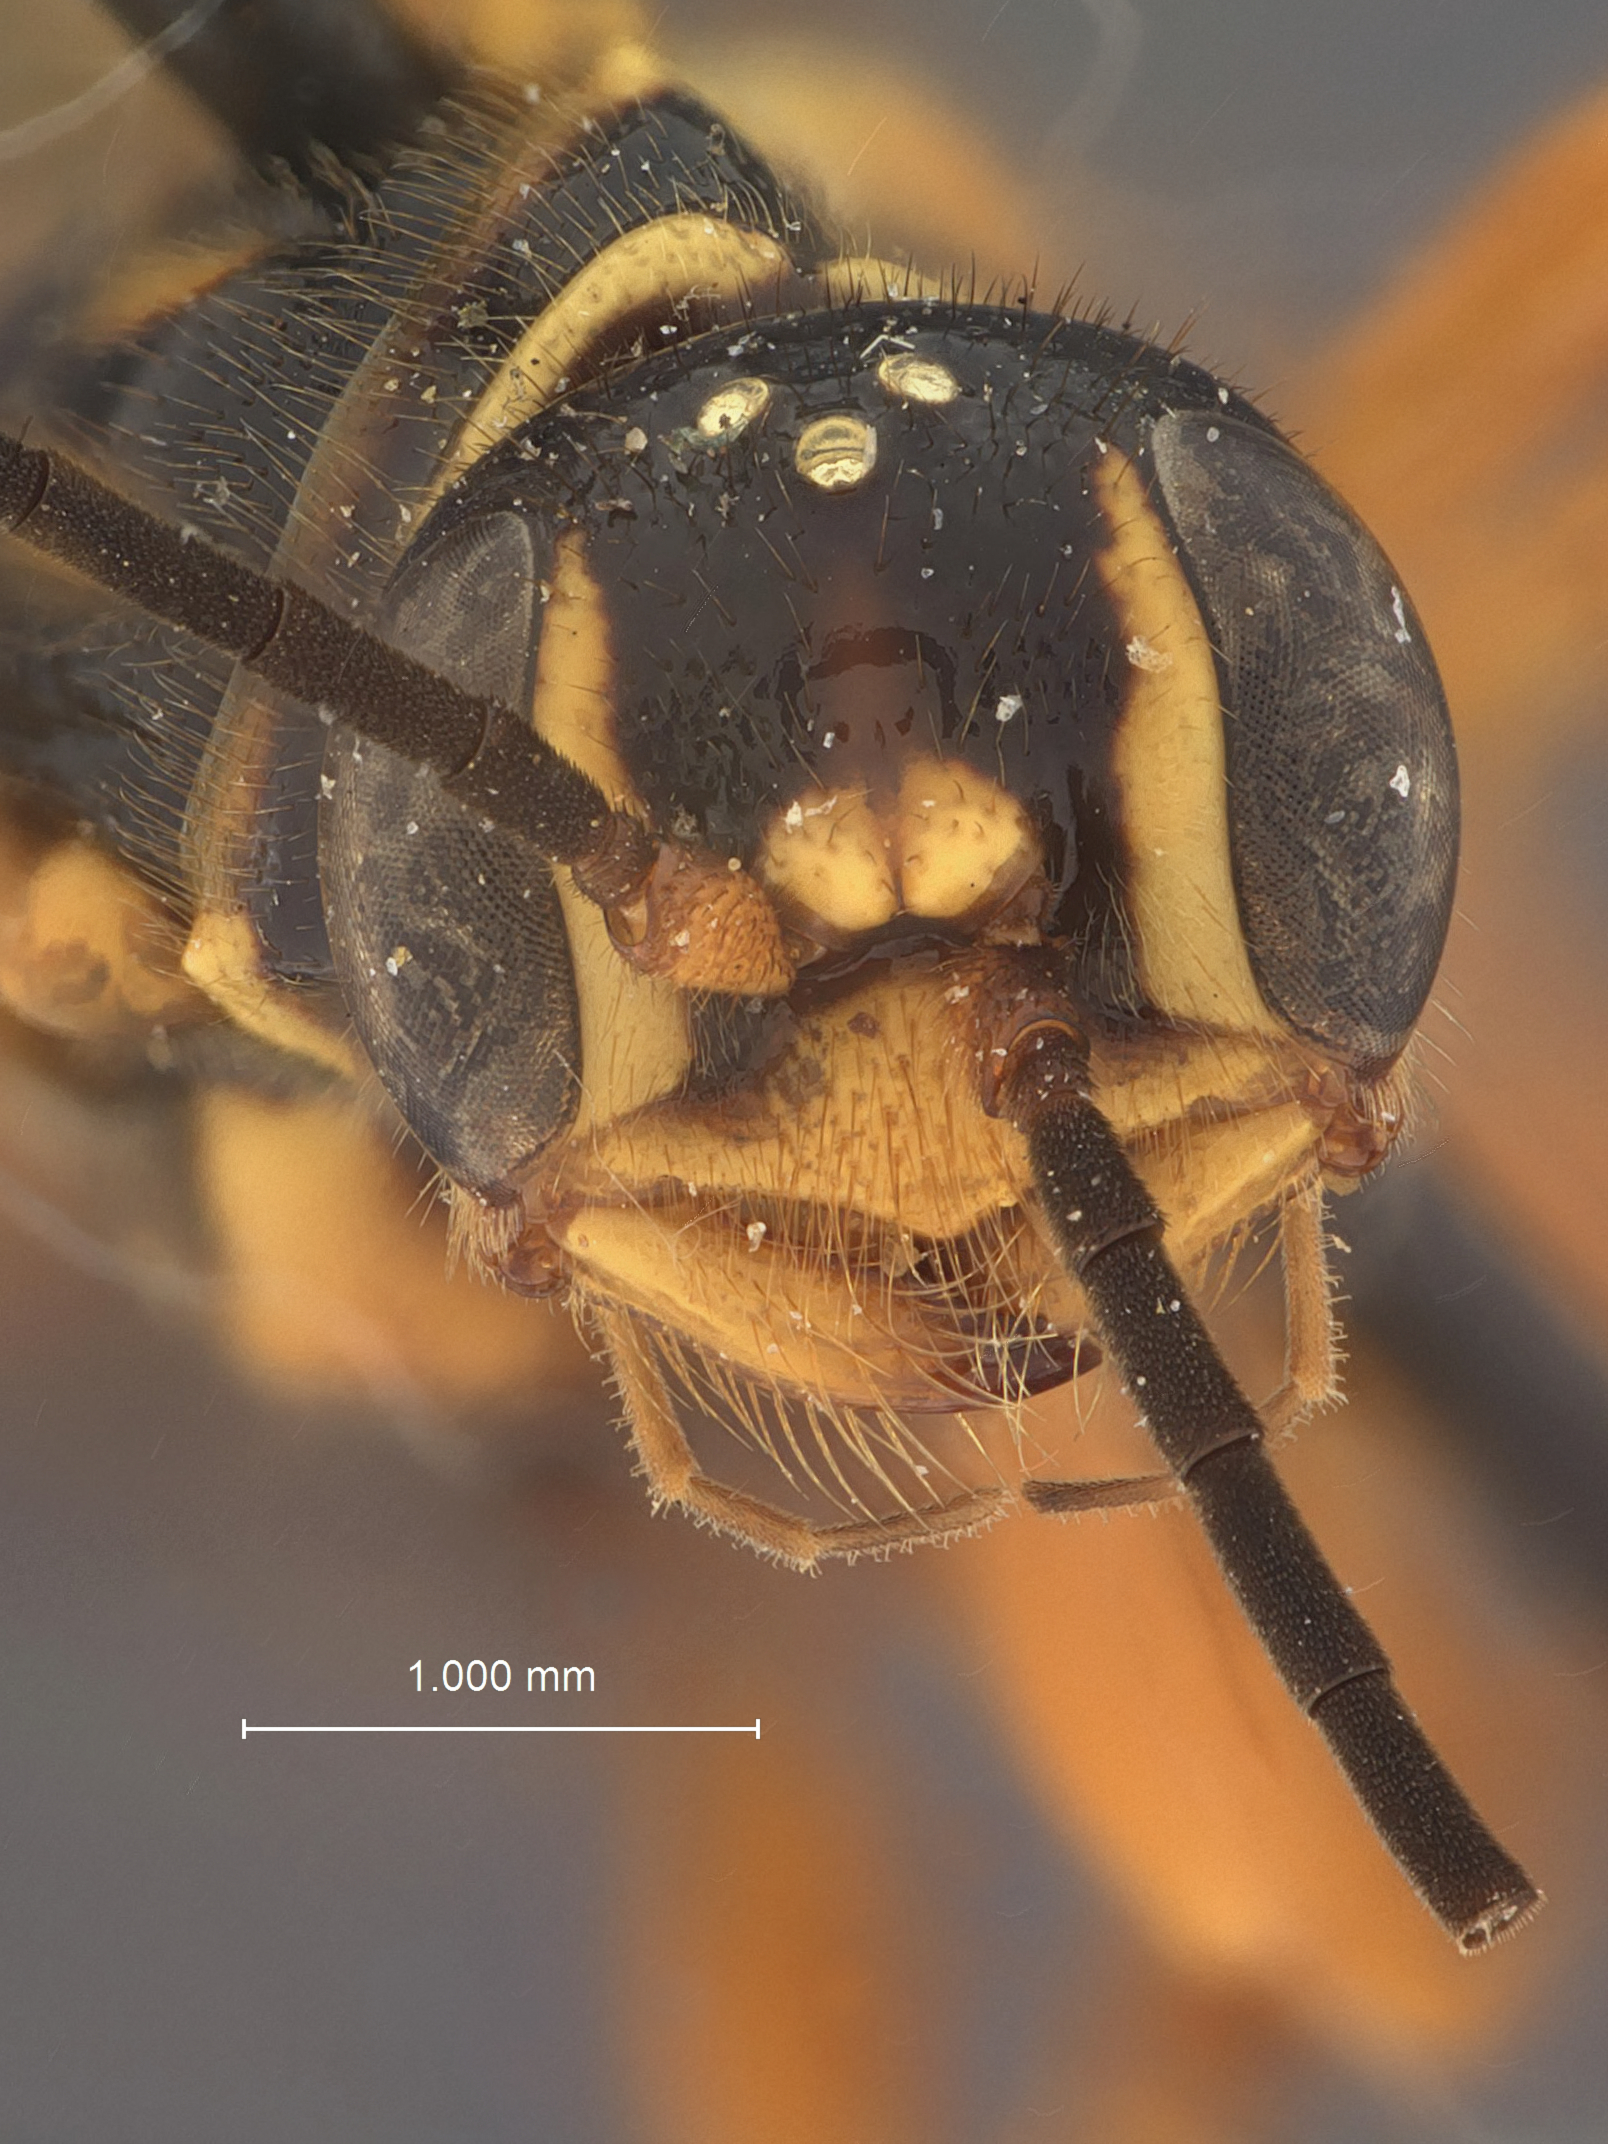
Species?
Eirone superstes
